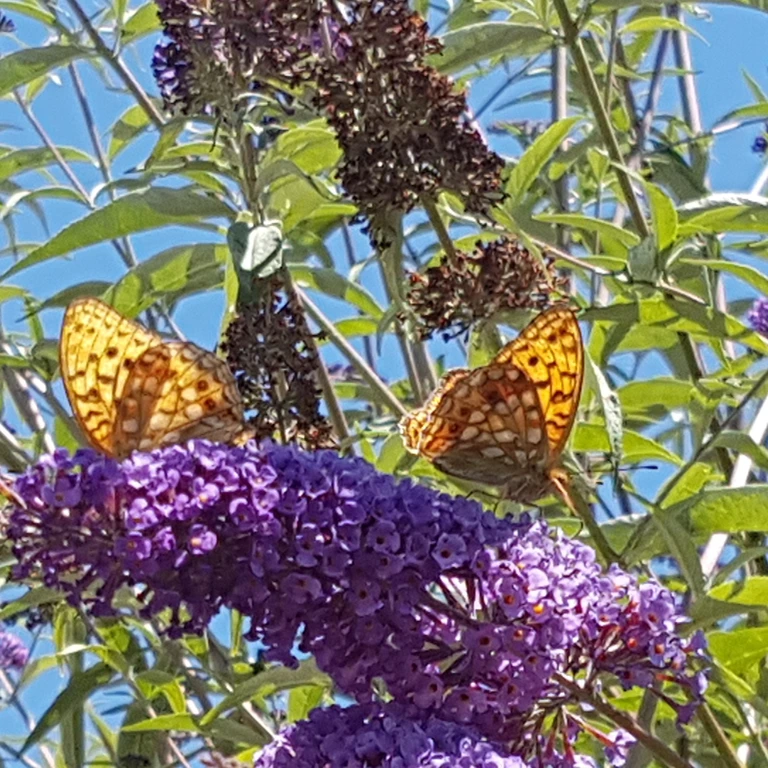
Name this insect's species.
Fabriciana adippe
